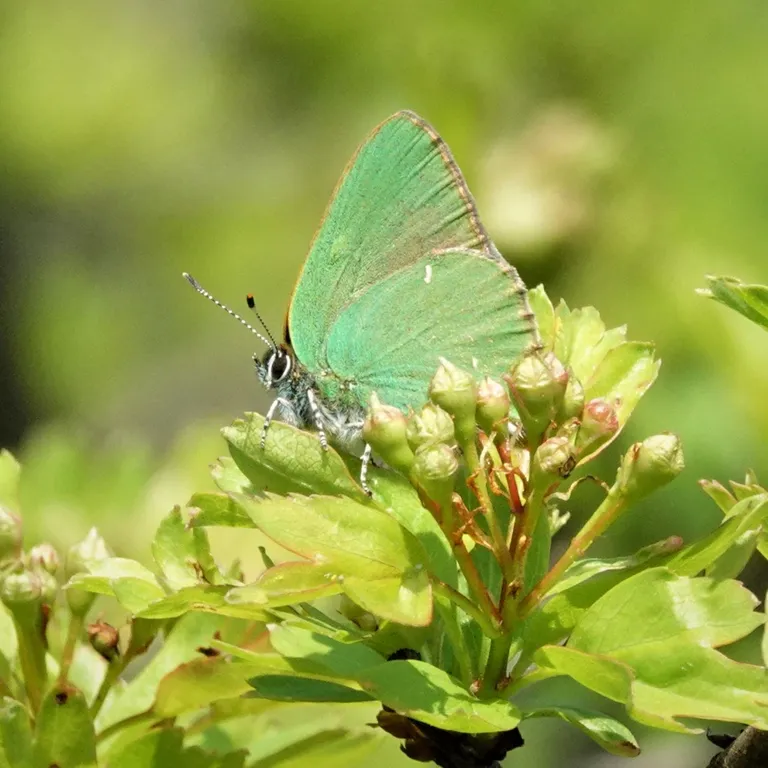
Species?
Callophrys rubi
